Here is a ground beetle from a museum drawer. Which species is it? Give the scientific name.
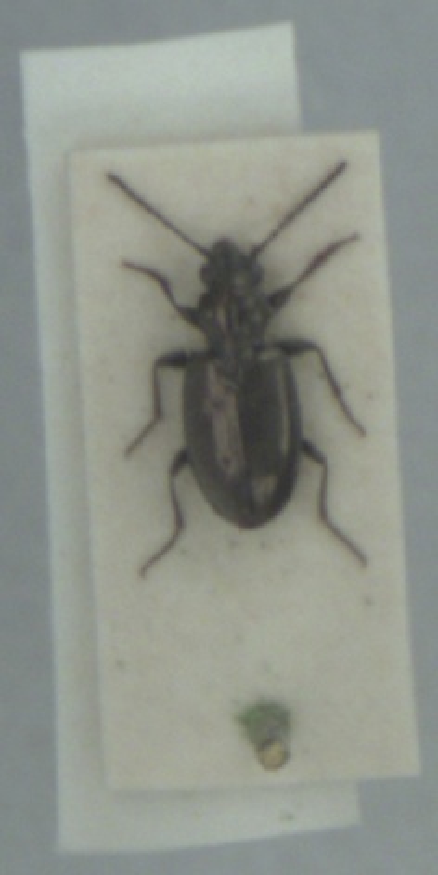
Bembidion bipunctatum
